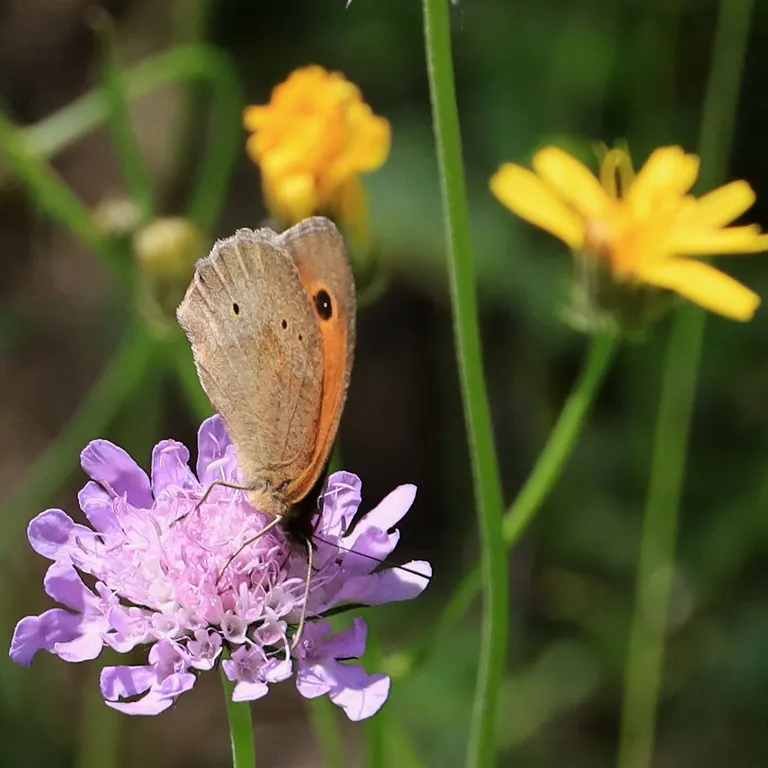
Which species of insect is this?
Maniola jurtina
